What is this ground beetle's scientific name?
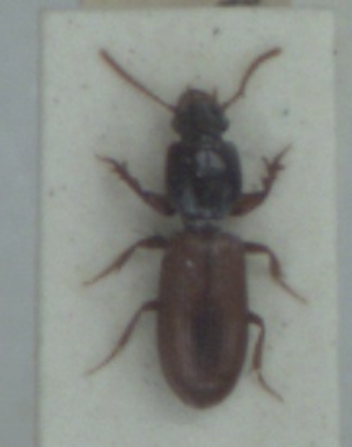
Clivina collaris
